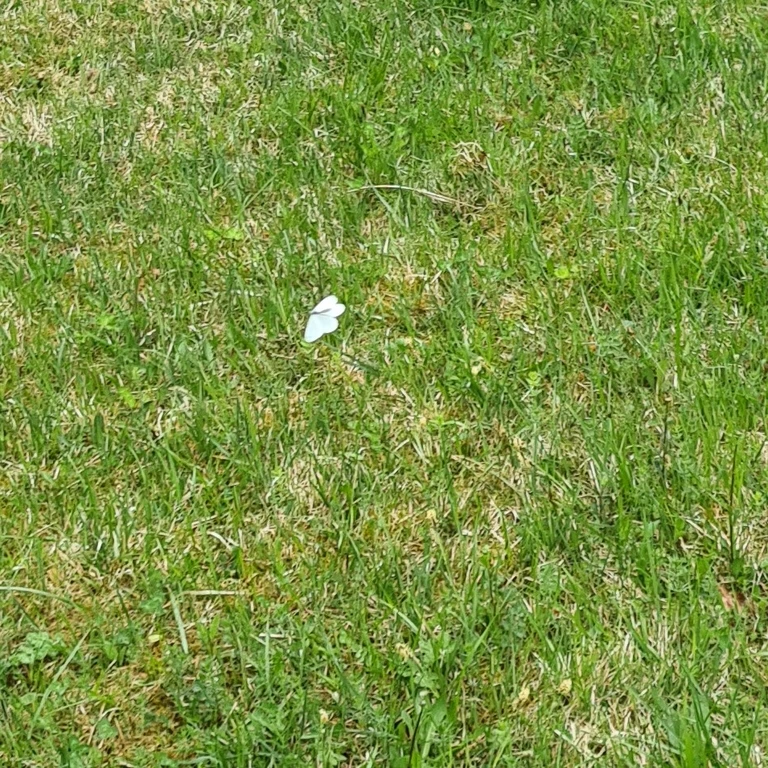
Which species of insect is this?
Leptidea sinapis/juvernica
